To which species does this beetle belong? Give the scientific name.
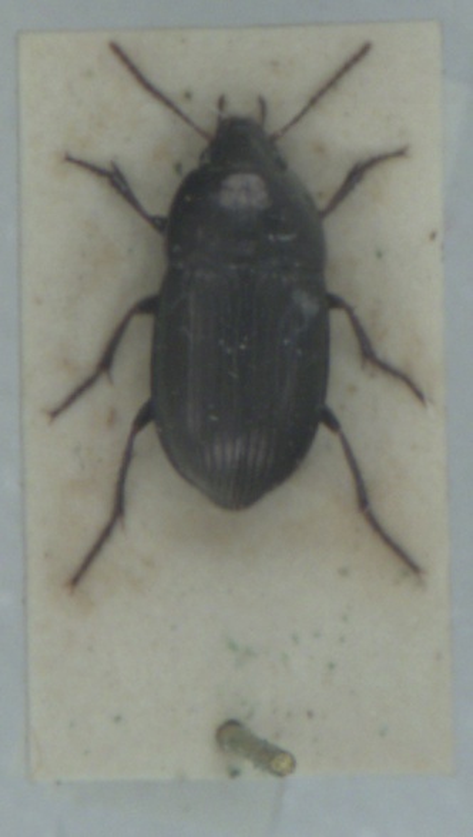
Amara lunicollis
